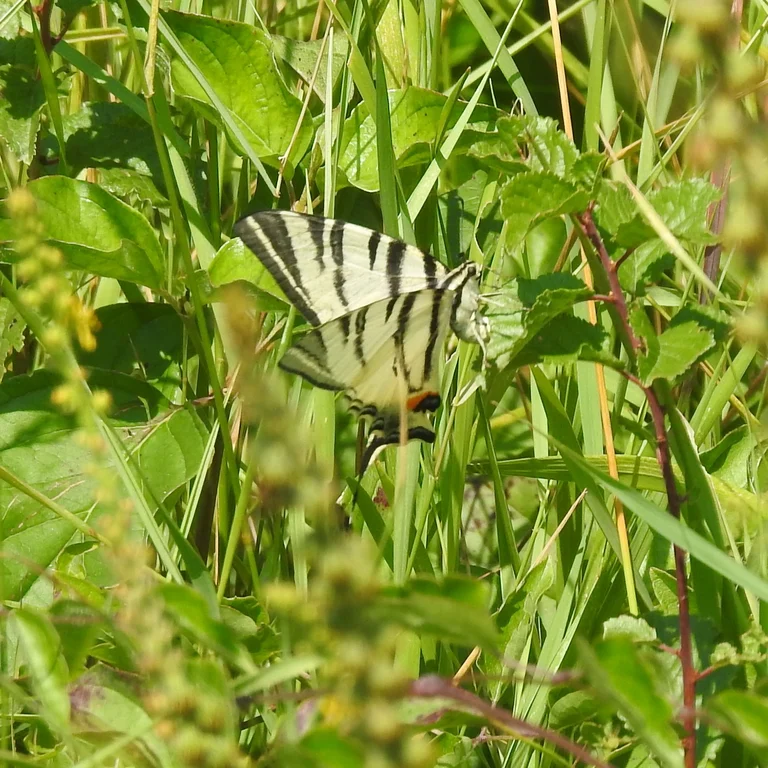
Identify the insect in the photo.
Iphiclides podalirius
